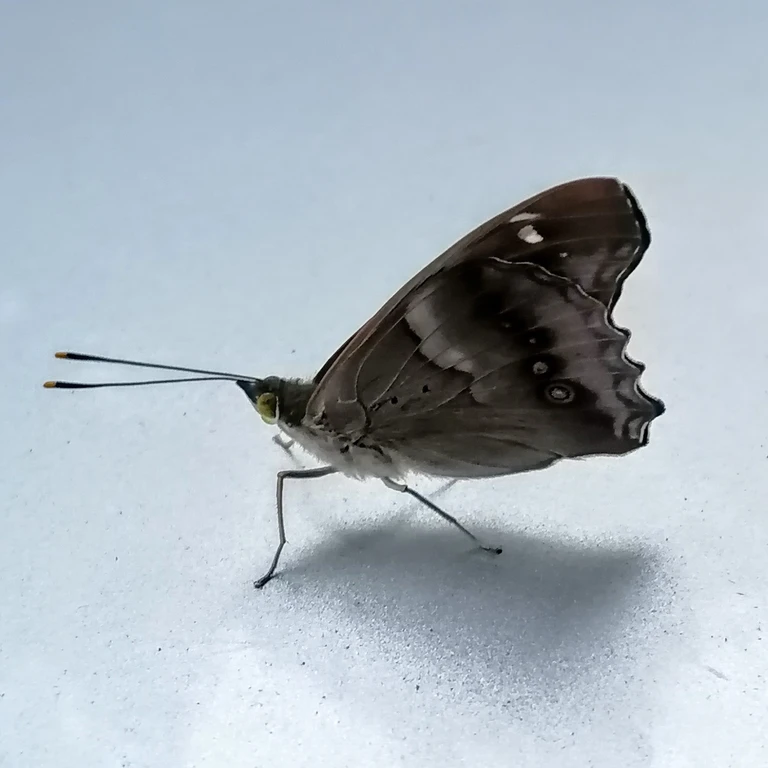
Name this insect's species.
Apatura ilia
